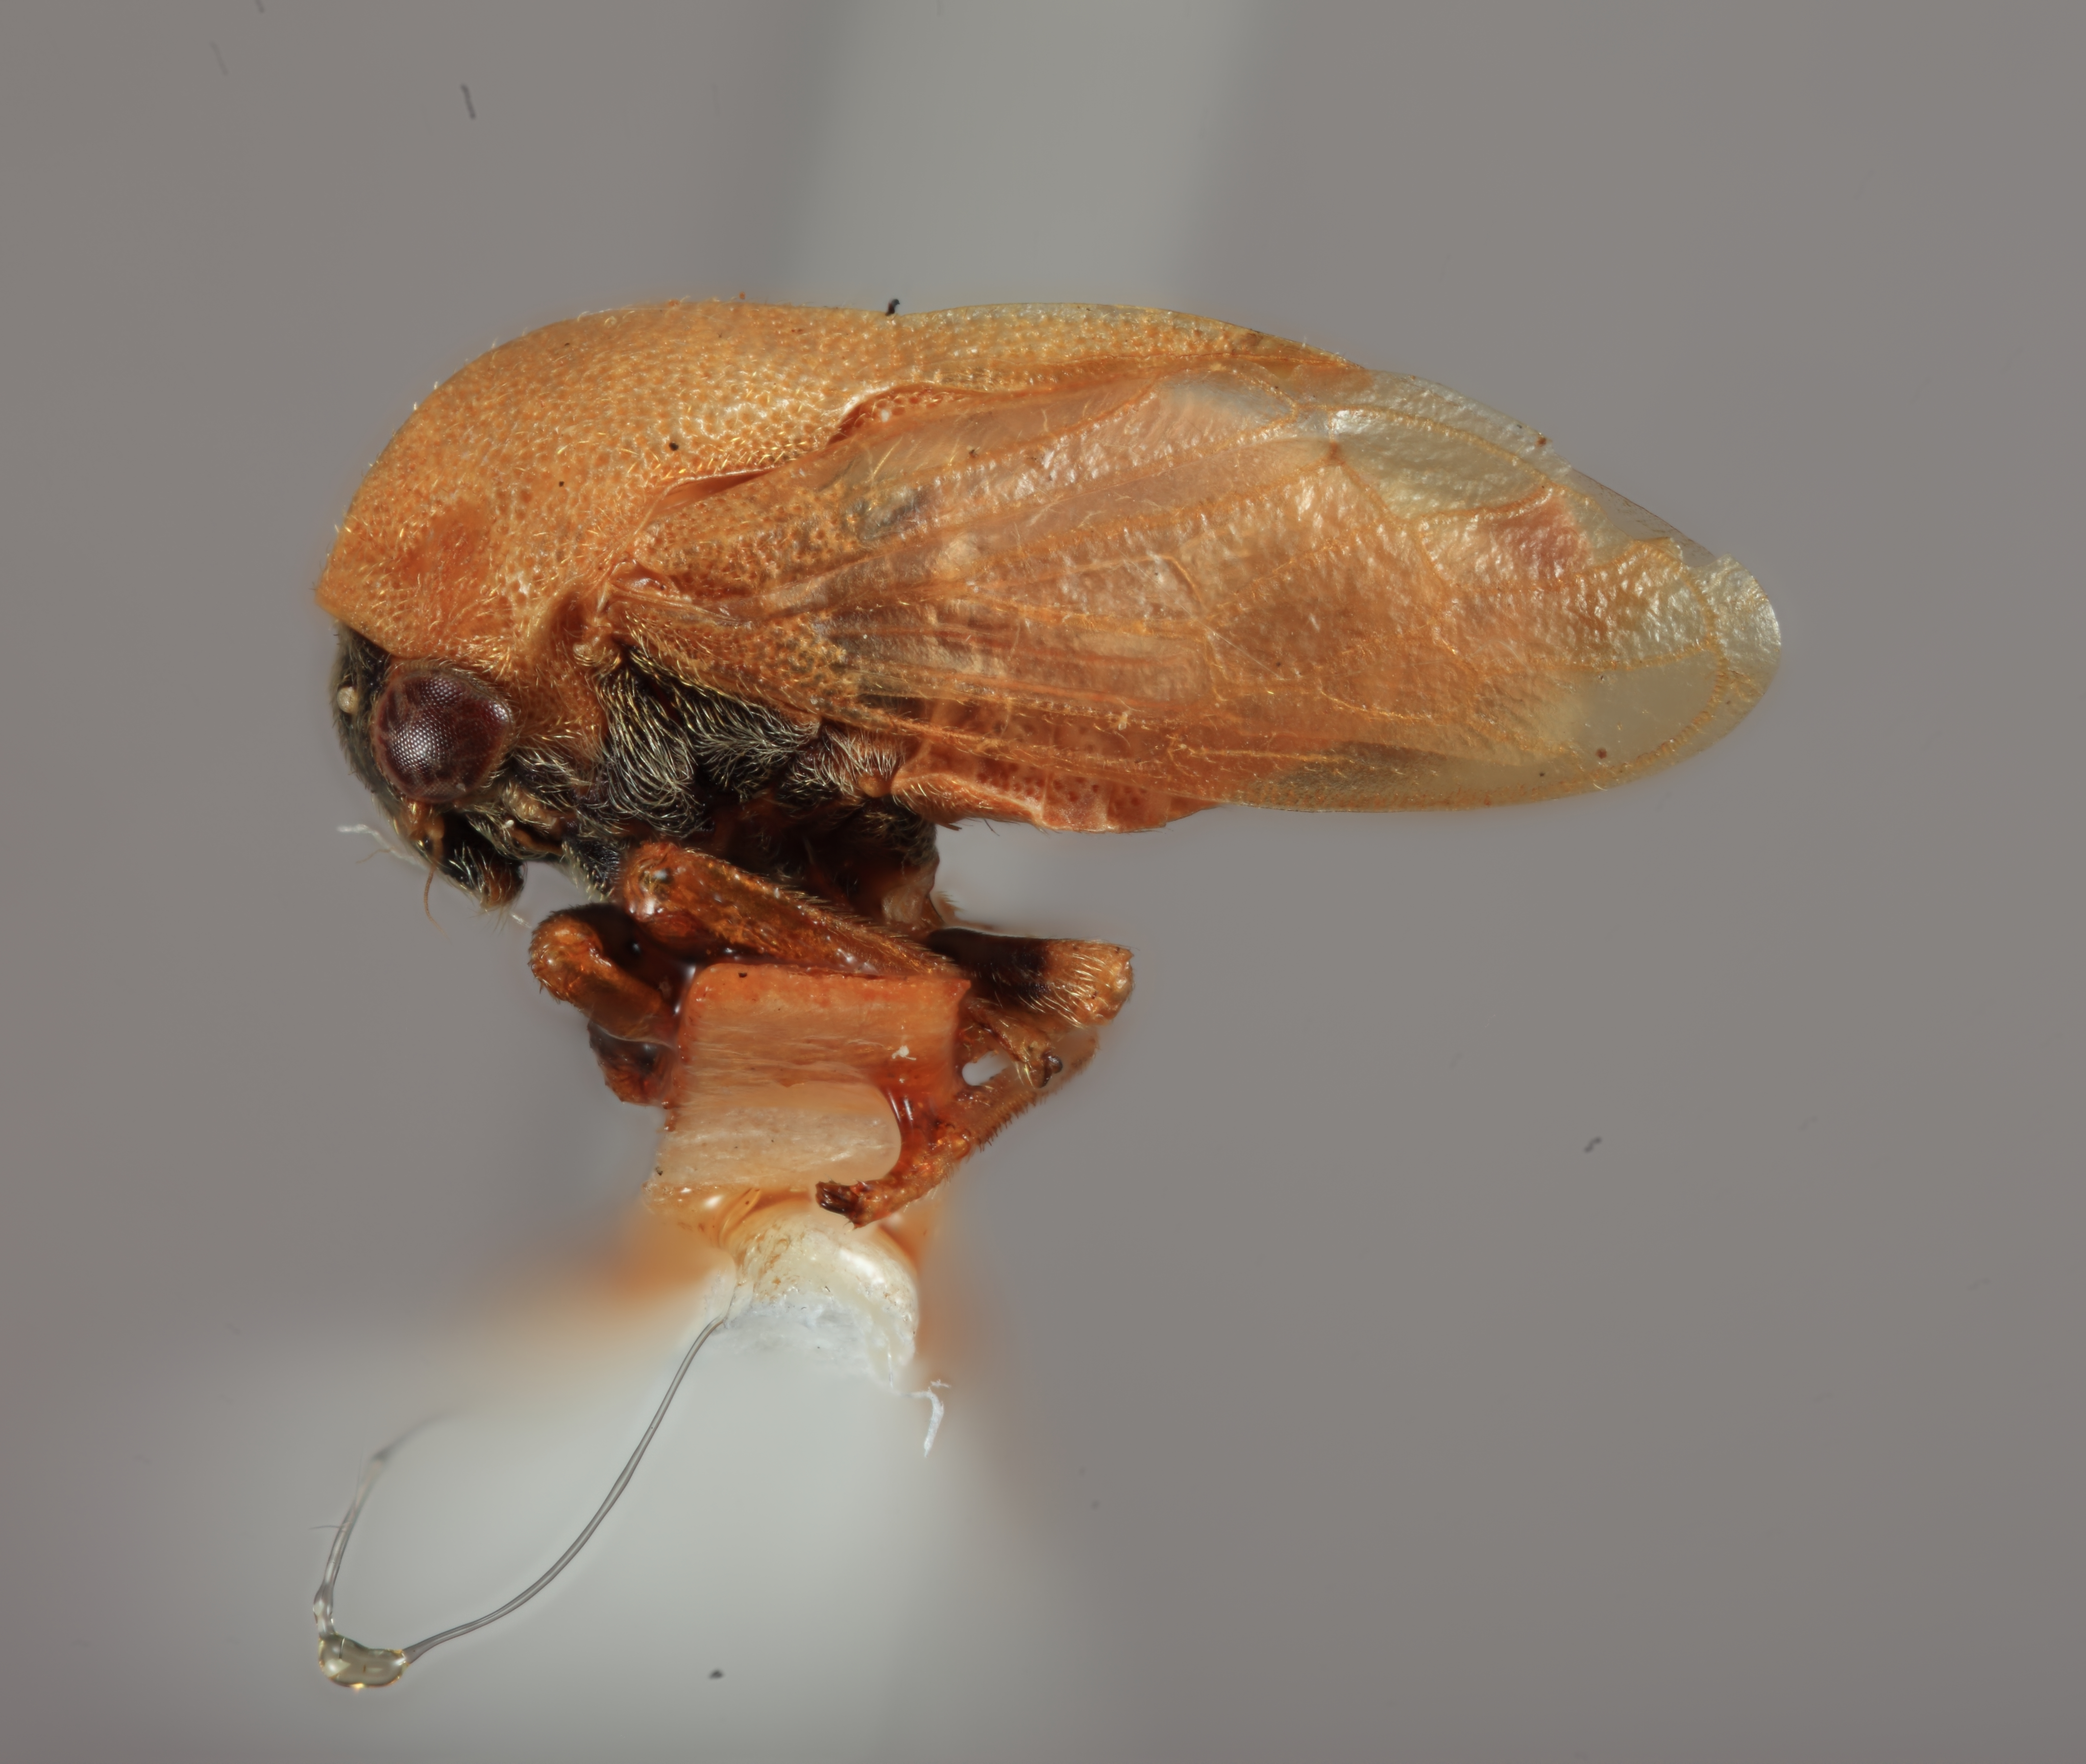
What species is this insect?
Gargara tigris
